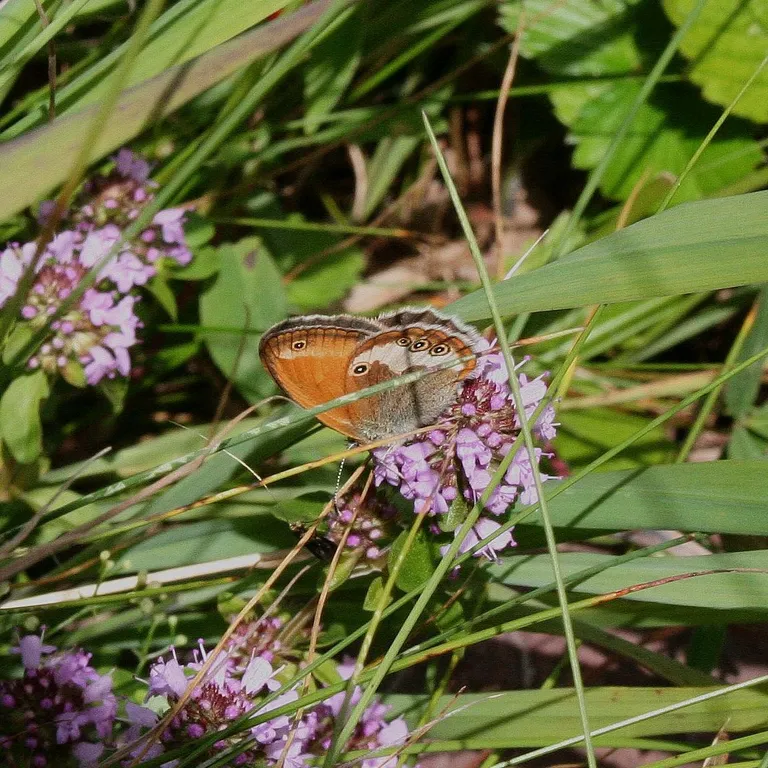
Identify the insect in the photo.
Coenonympha arcania
